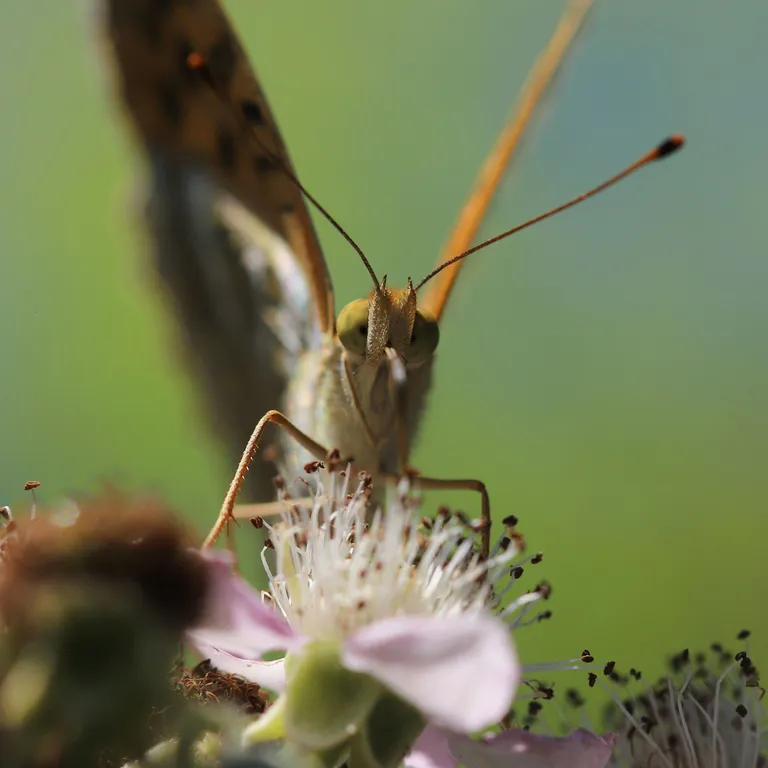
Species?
Argynnis paphia
